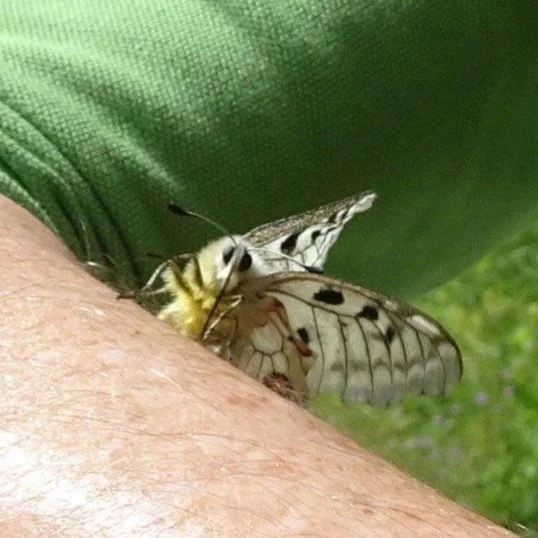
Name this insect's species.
Parnassius apollo
